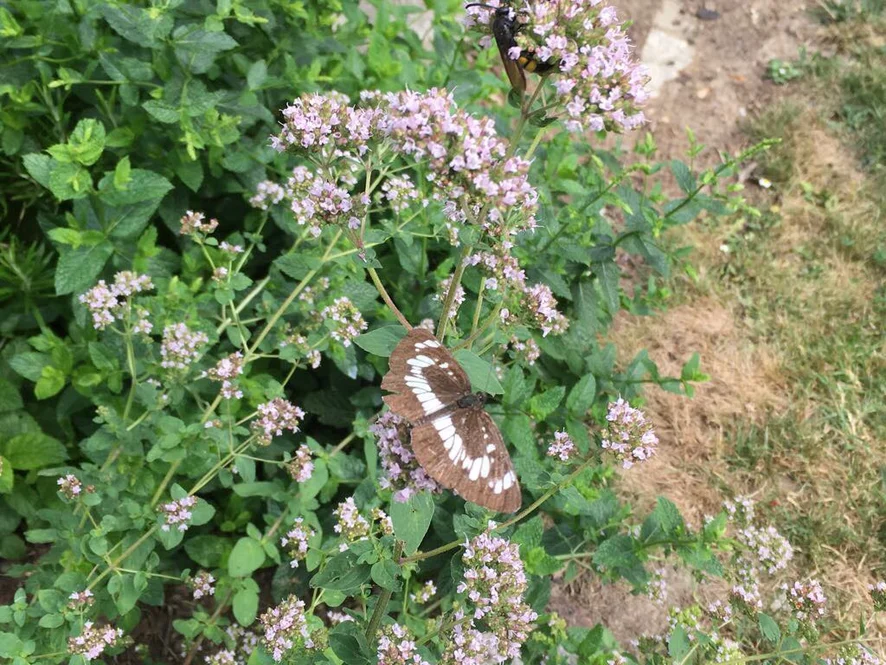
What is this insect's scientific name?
Neptis rivularis
